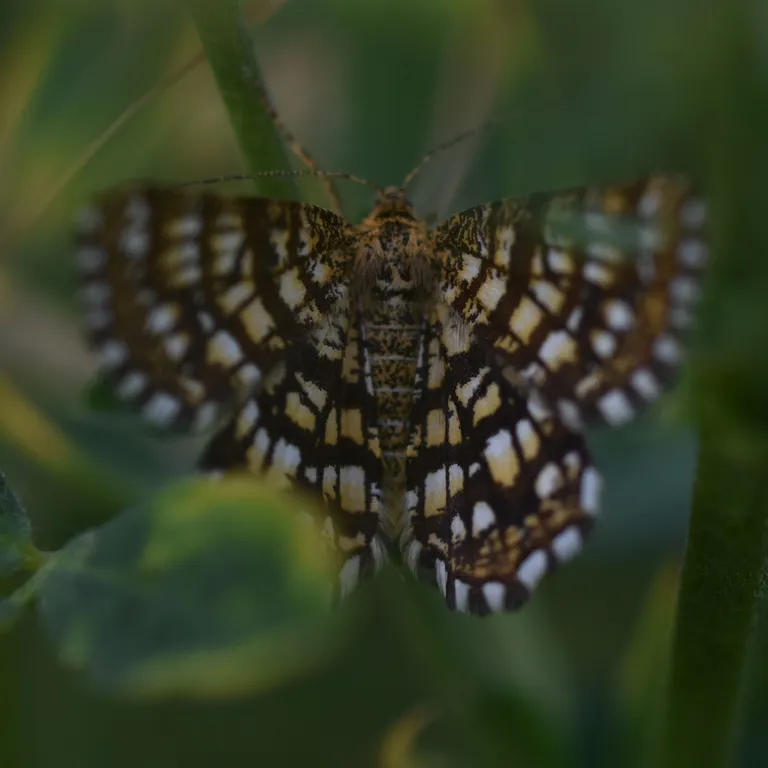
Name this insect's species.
Chiasmia clathrata
